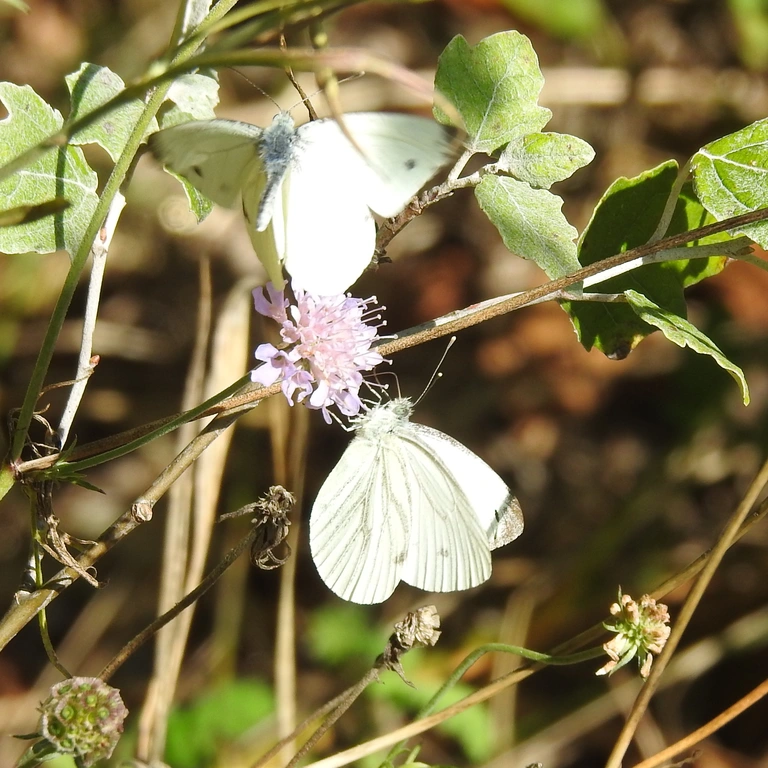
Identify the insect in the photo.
Pieris napi
